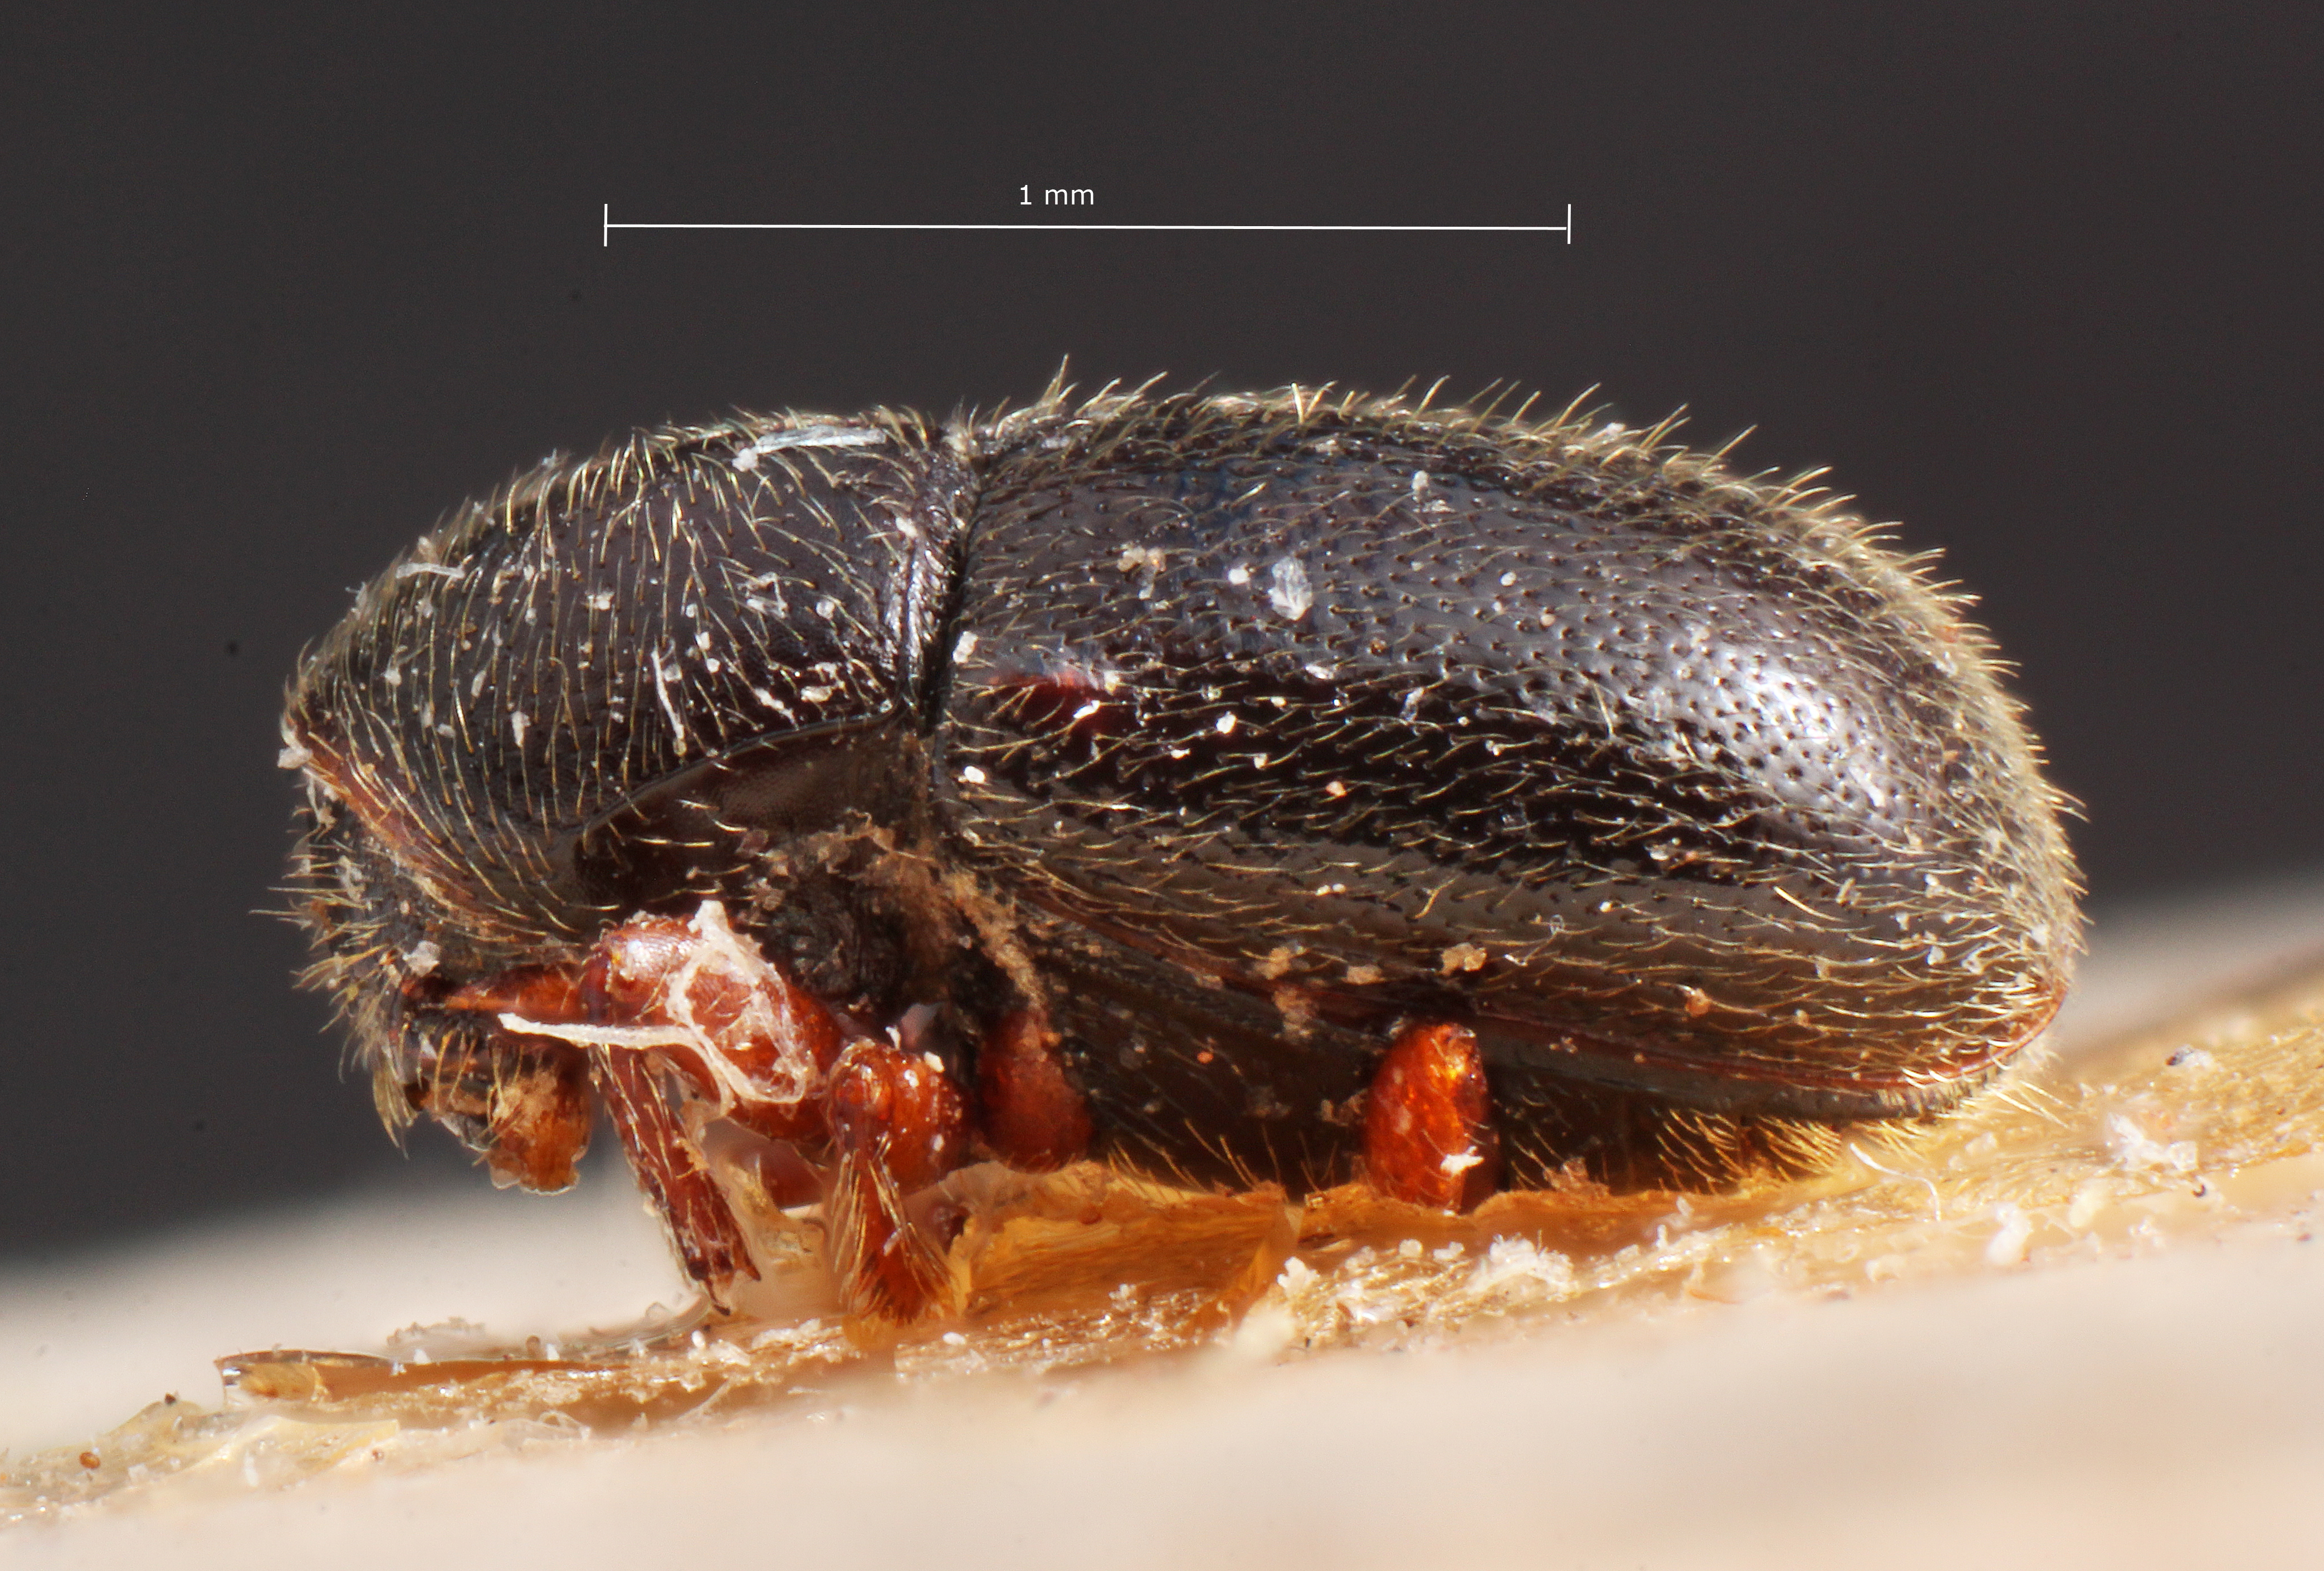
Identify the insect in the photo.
Hylocurosoma elongatum
